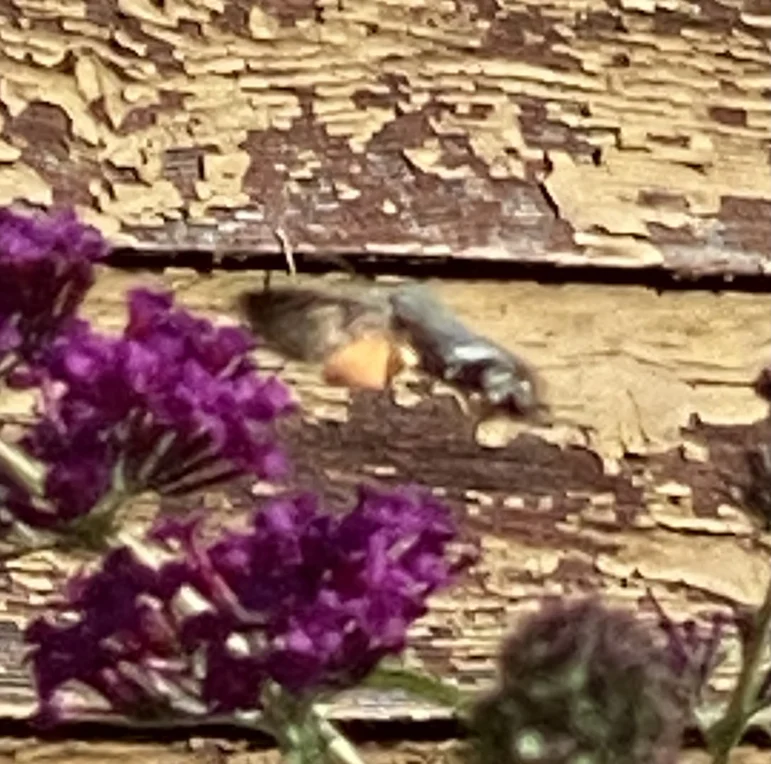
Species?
Macroglossum stellatarum
